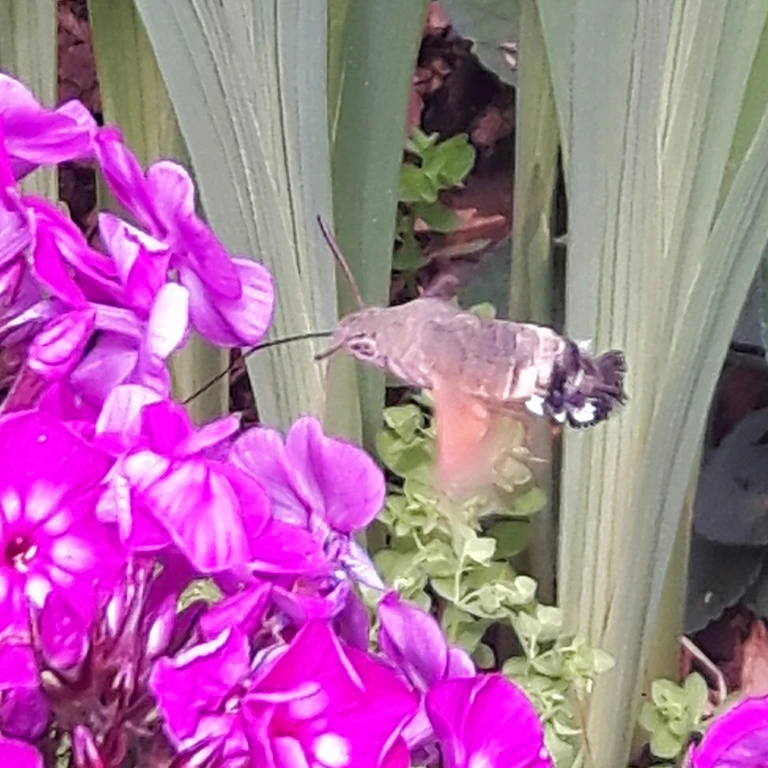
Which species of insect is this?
Macroglossum stellatarum
